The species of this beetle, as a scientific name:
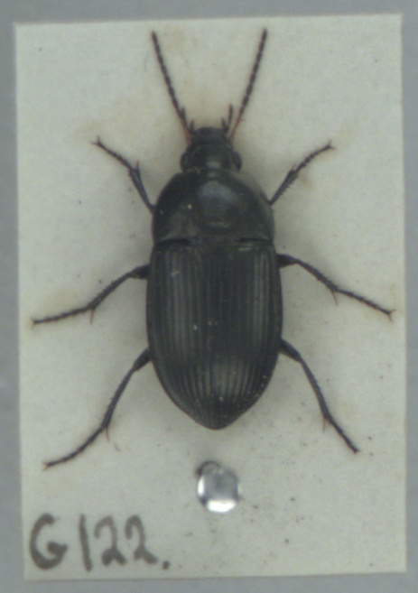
Amara ovata
